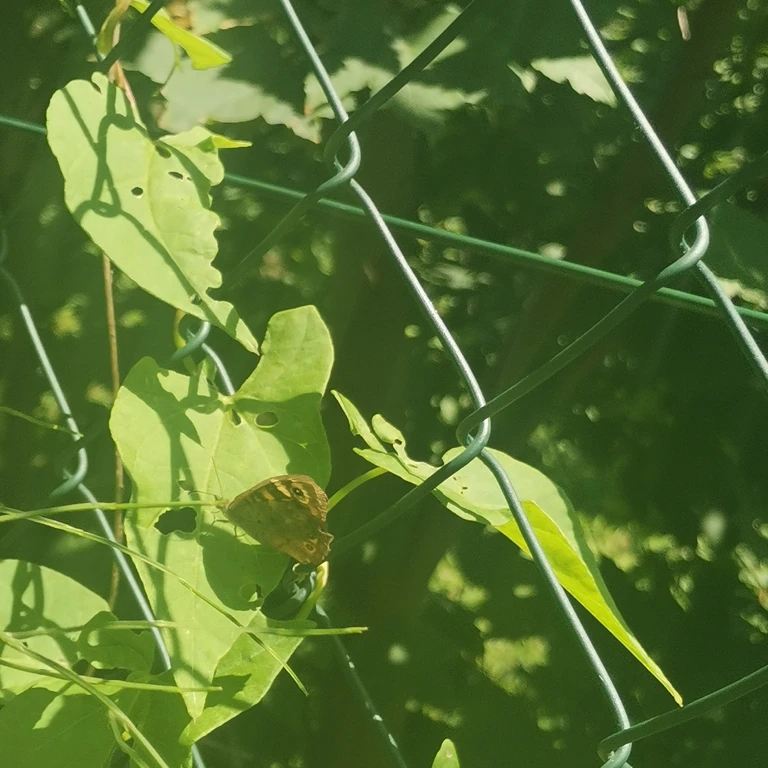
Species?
Pararge aegeria
